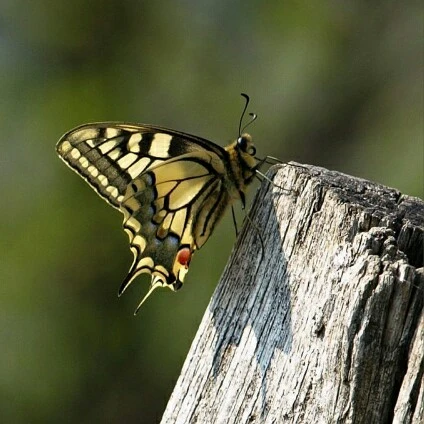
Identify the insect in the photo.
Papilio machaon
